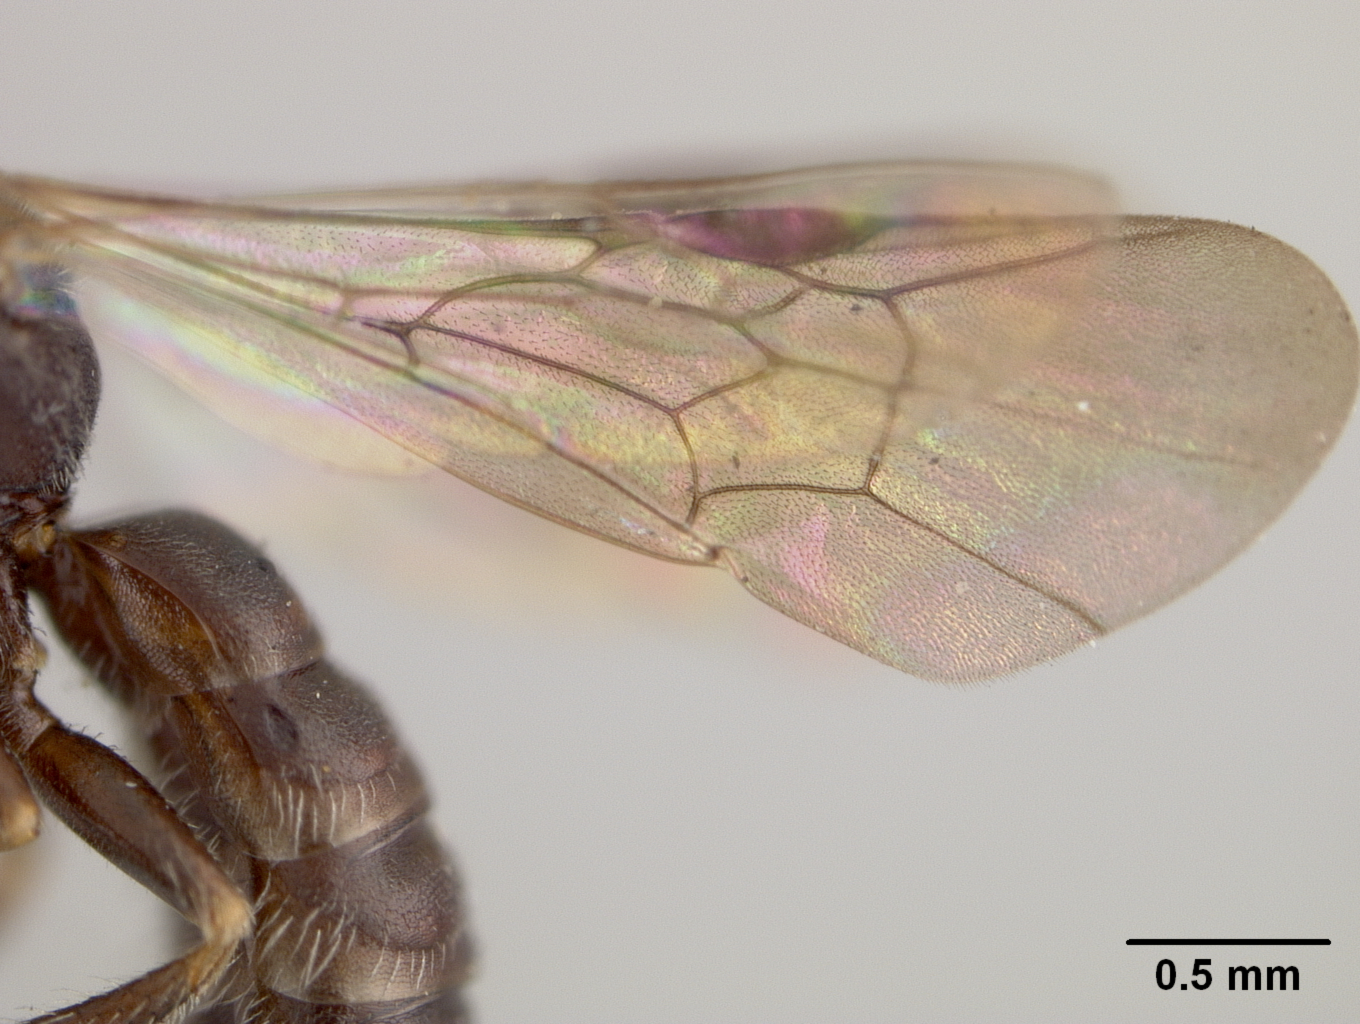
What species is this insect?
Pseudopanurgus gerardiae
